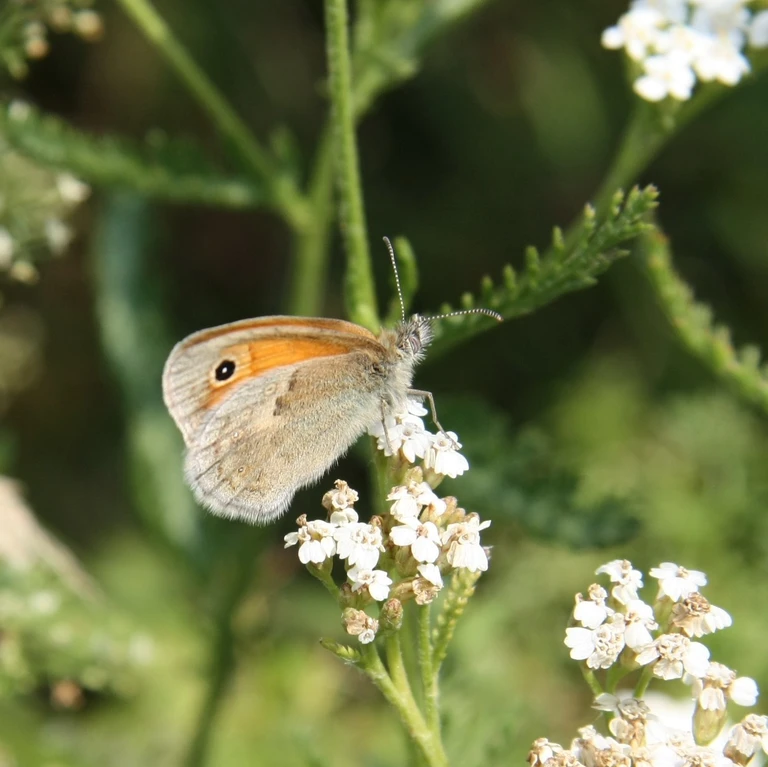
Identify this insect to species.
Coenonympha pamphilus
